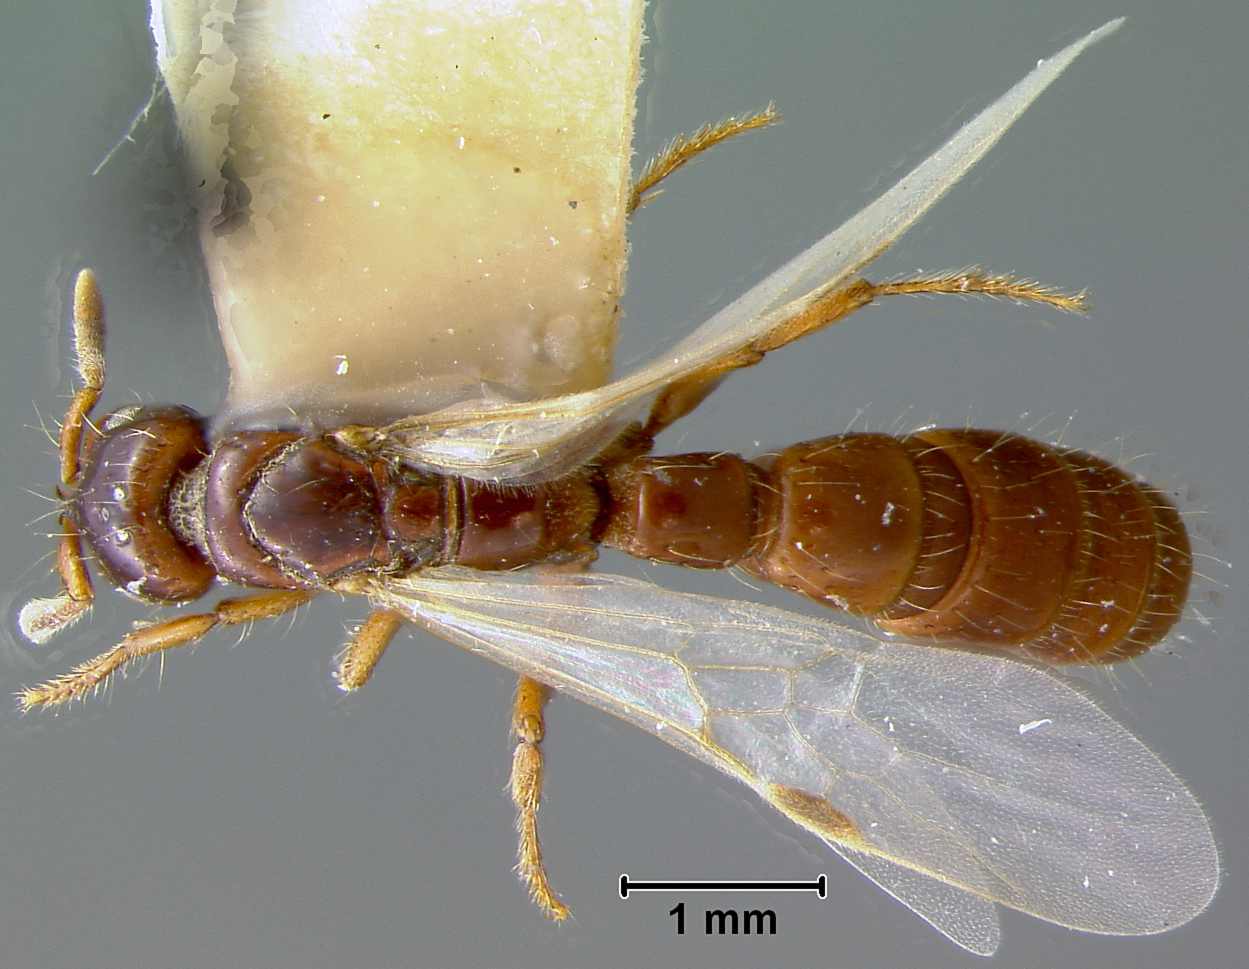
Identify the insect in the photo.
Acanthostichus emmae
